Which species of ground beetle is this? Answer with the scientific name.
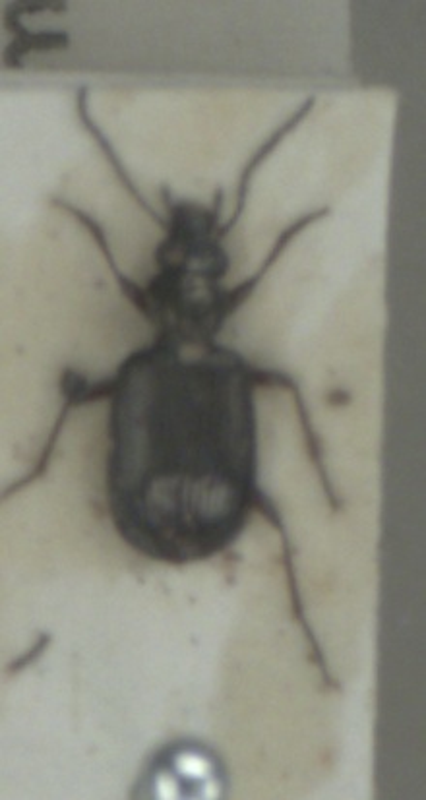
Bembidion punctulatum
